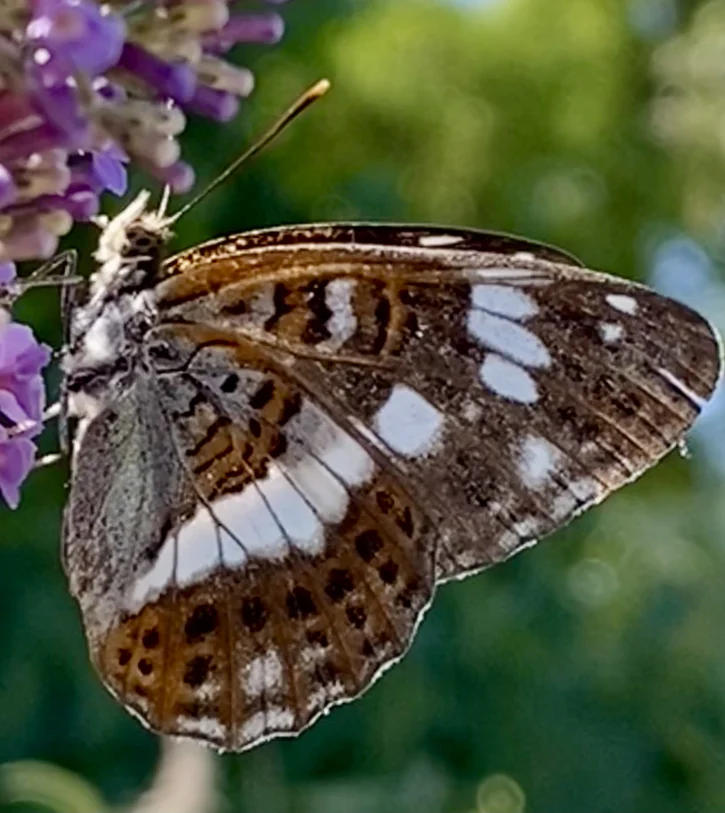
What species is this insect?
Limenitis camilla (also Ladoga camilla)
